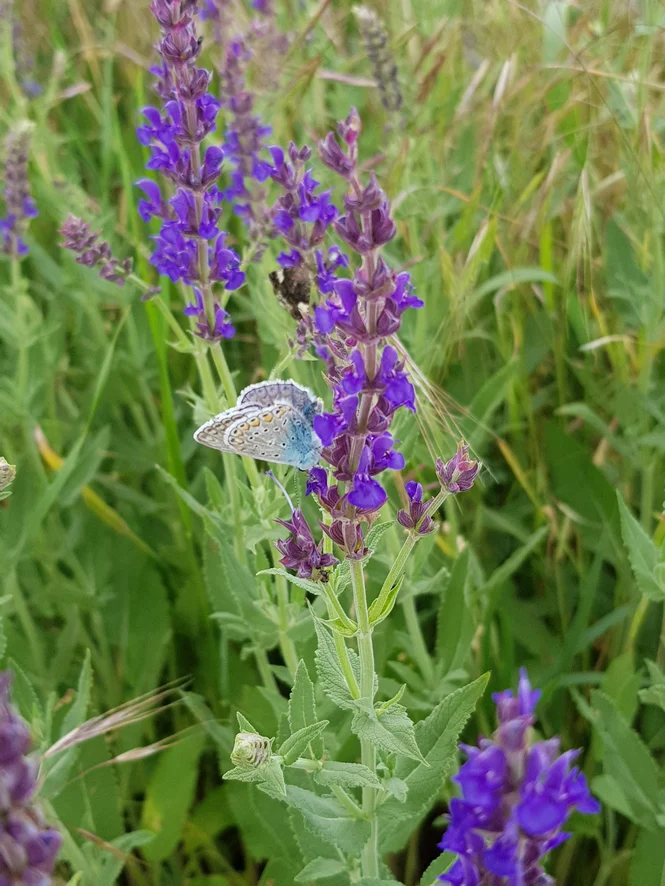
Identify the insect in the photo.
Polyommatus icarus
